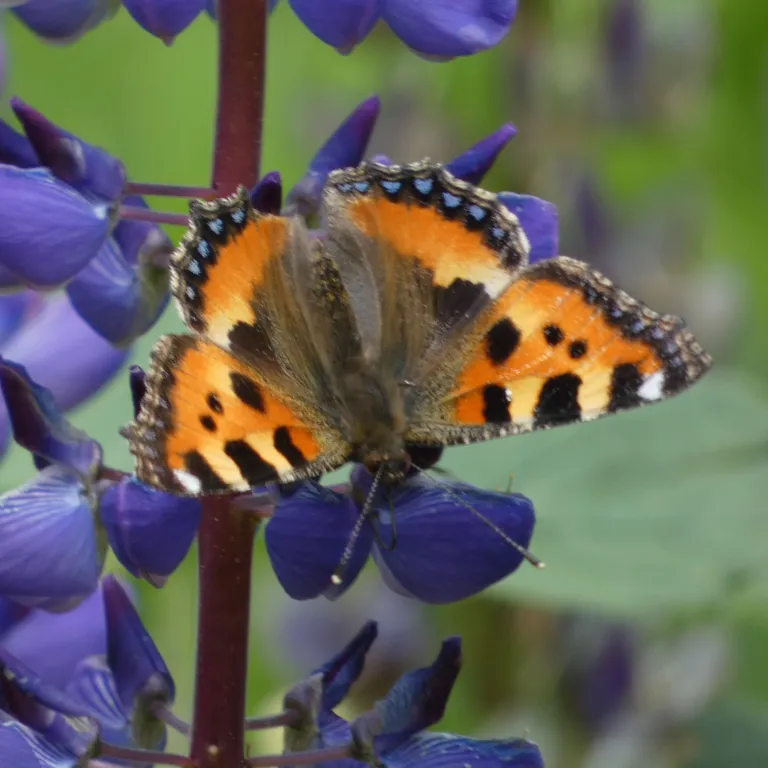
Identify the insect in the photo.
Aglais urticae
